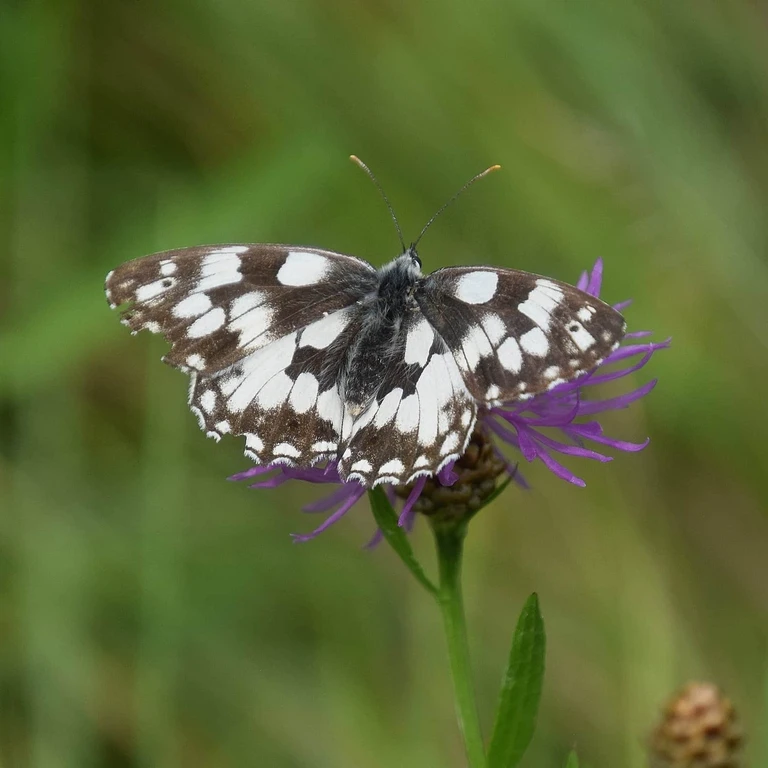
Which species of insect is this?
Melanargia galathea
